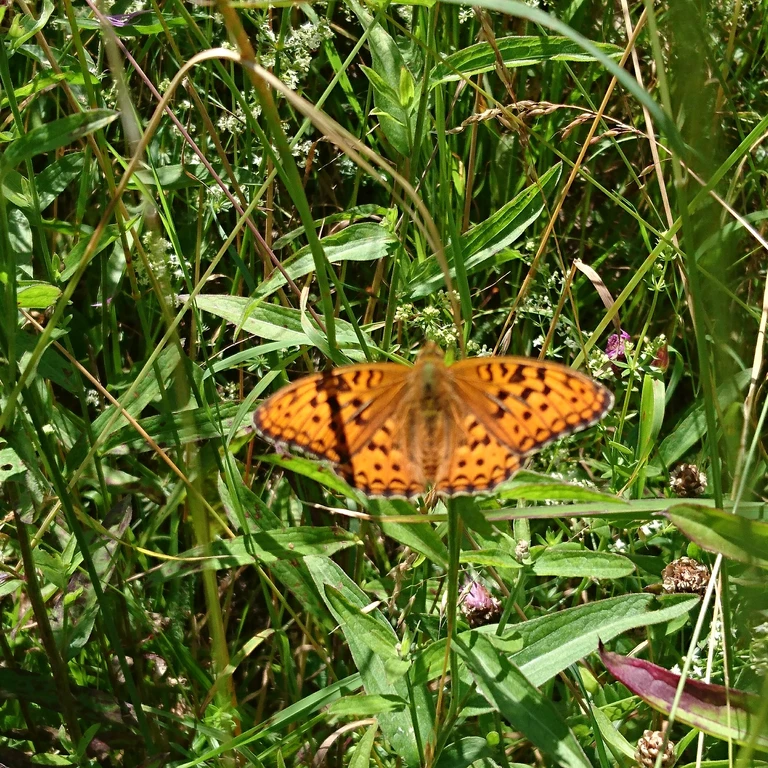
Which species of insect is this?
Fabriciana adippe
